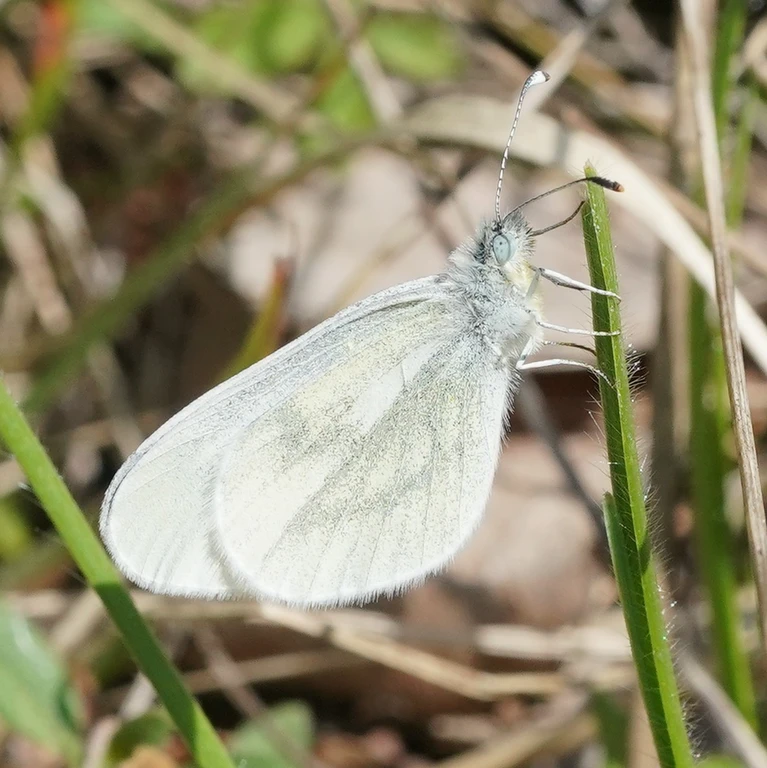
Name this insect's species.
Leptidea sinapis/juvernica
